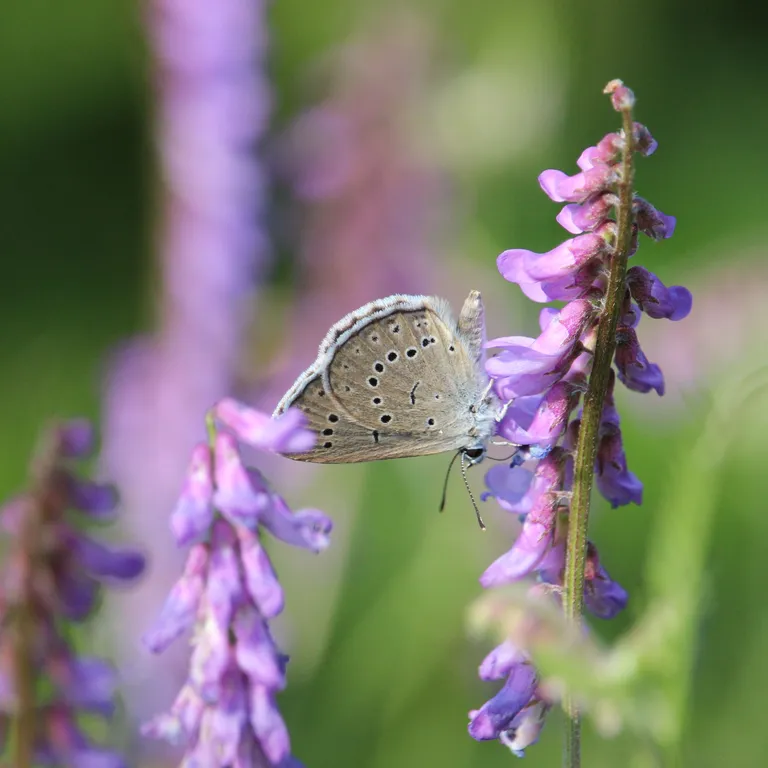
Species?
Phengaris teleius
